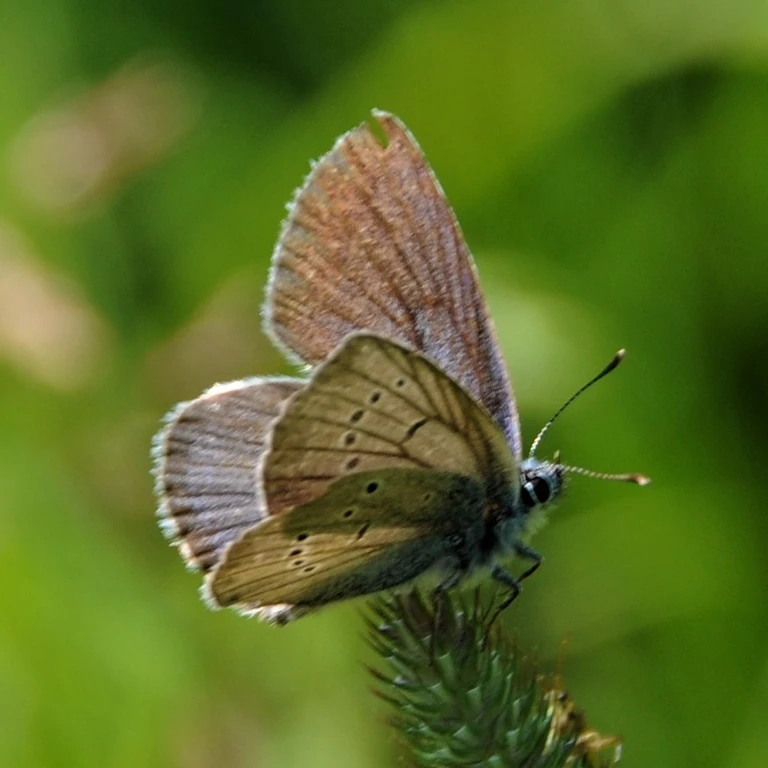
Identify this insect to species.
Cyaniris semiargus
